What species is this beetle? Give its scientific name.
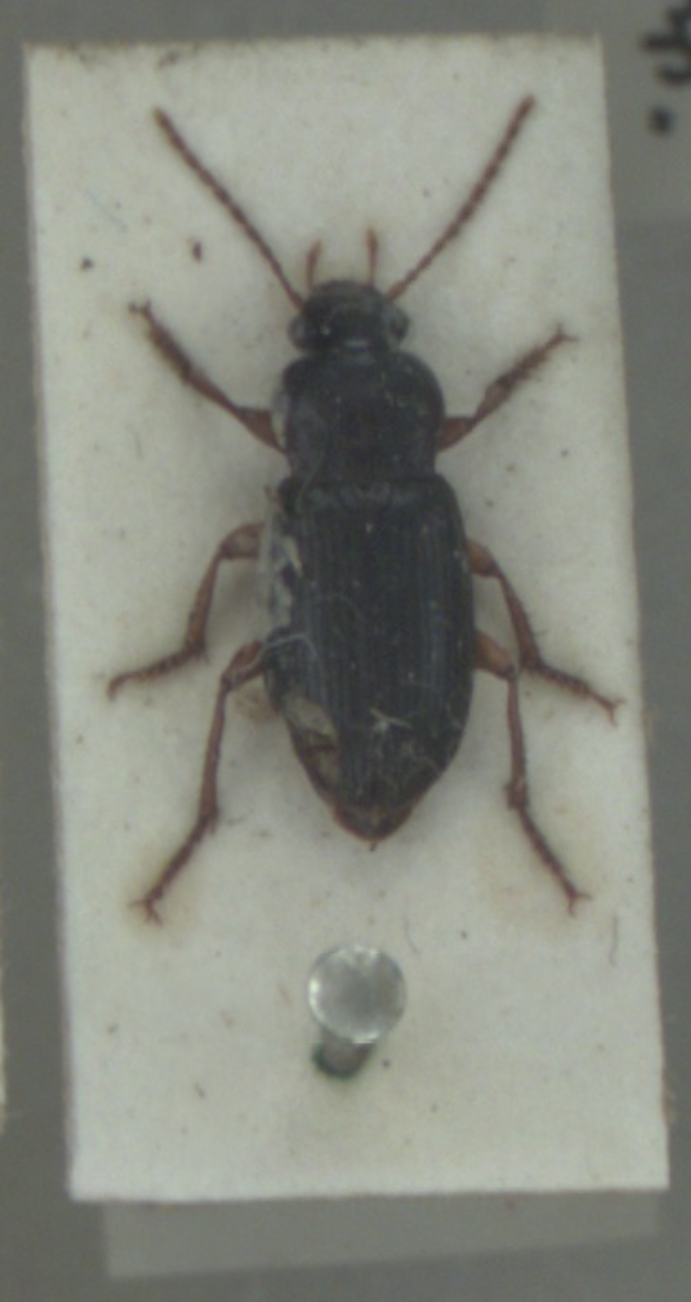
Ophonus rufibarbis
